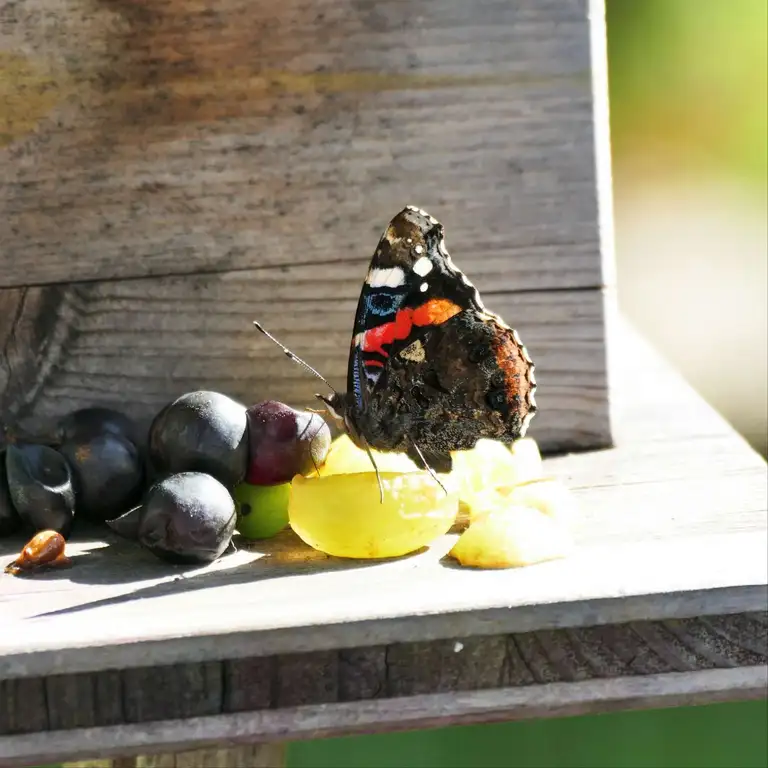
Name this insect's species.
Vanessa atalanta
